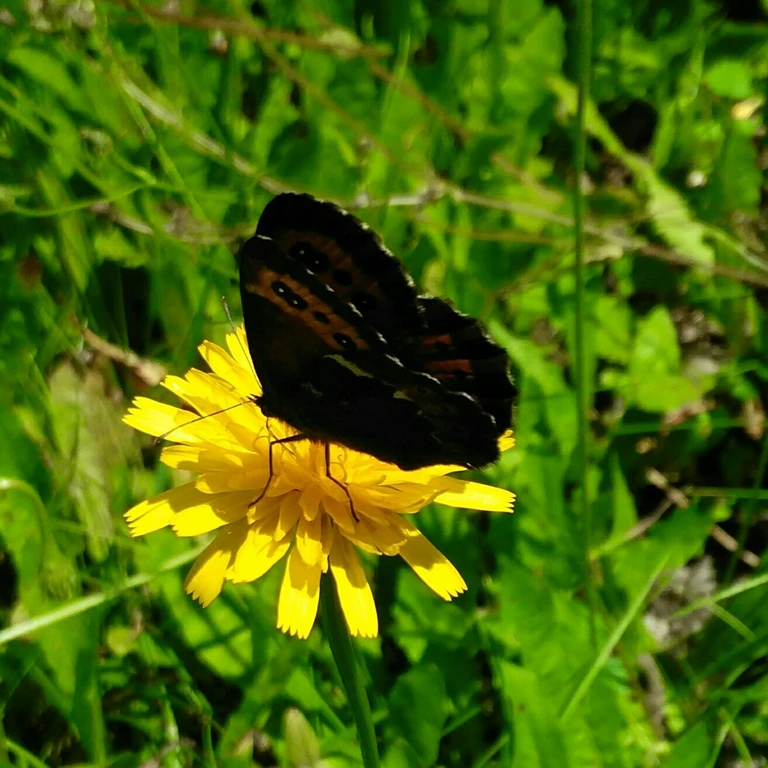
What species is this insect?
Erebia ligea
